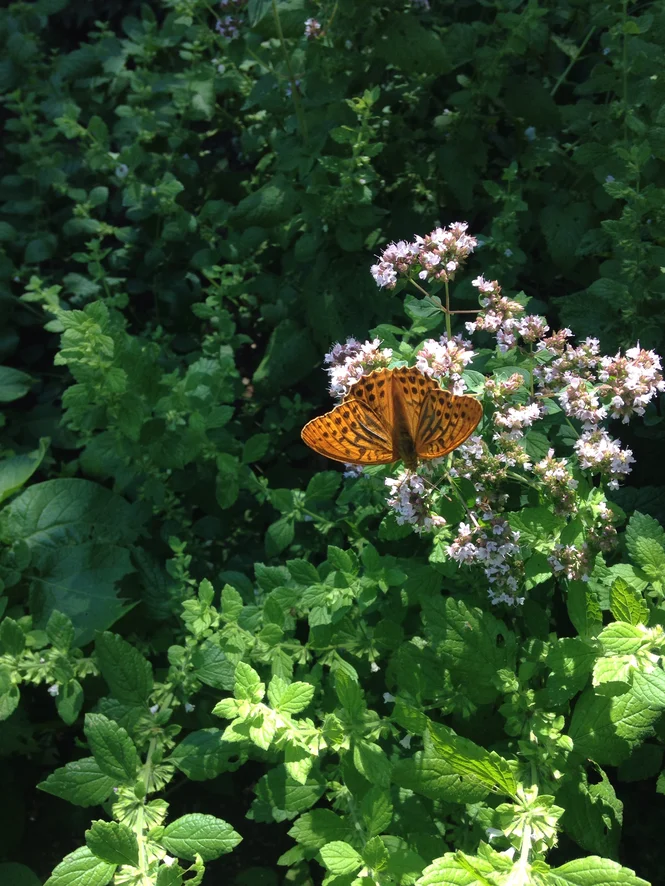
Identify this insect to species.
Argynnis paphia
